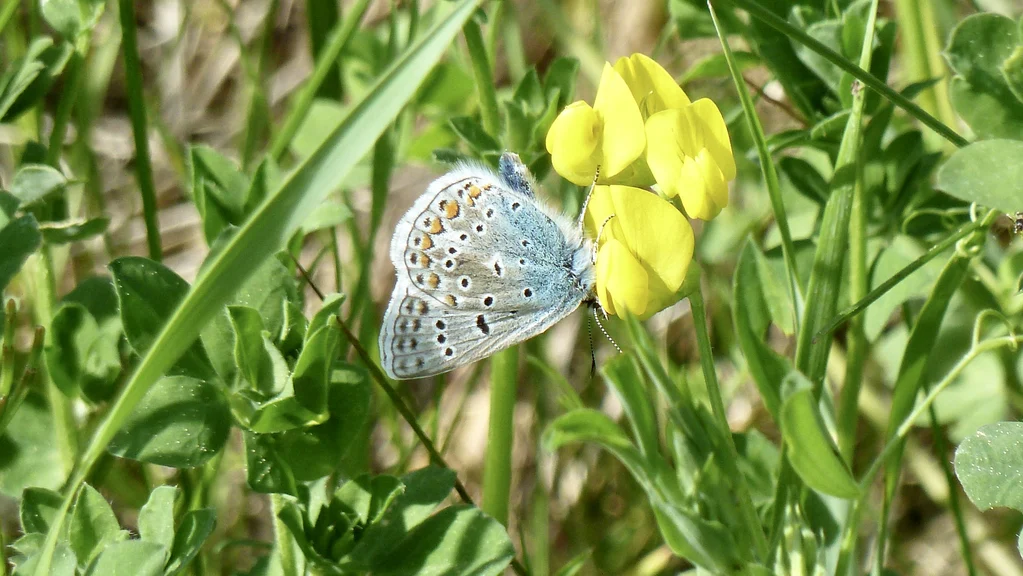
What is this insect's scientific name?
Polyommatus icarus
